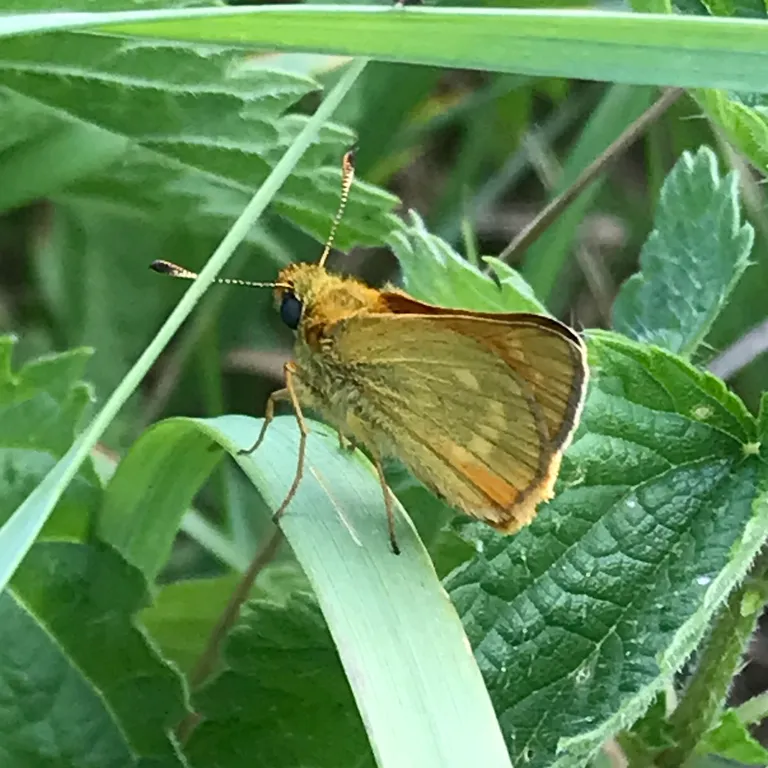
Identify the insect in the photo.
Ochlodes sylvanus (also Ochlodes venata)
